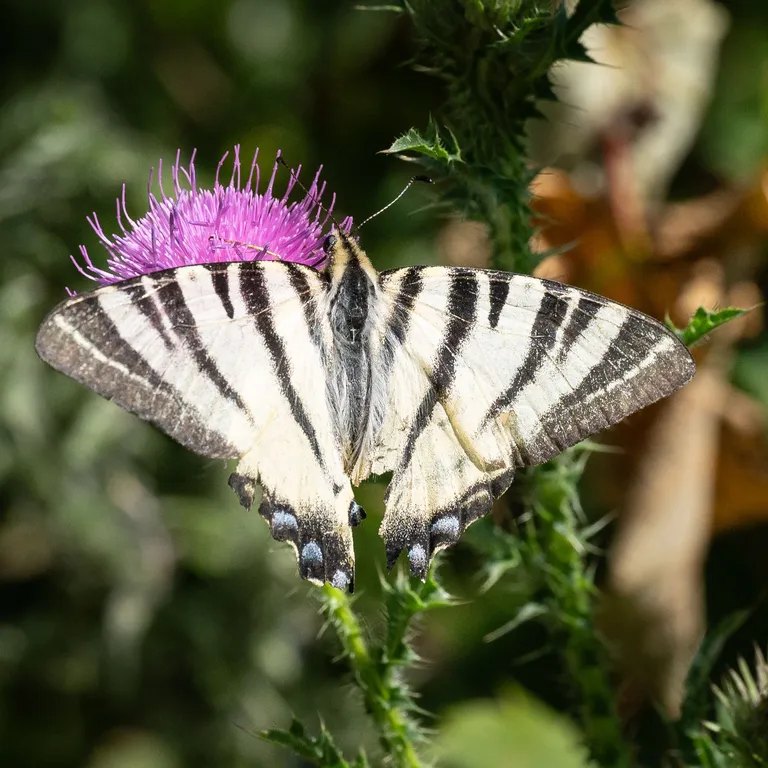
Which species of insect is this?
Iphiclides podalirius
